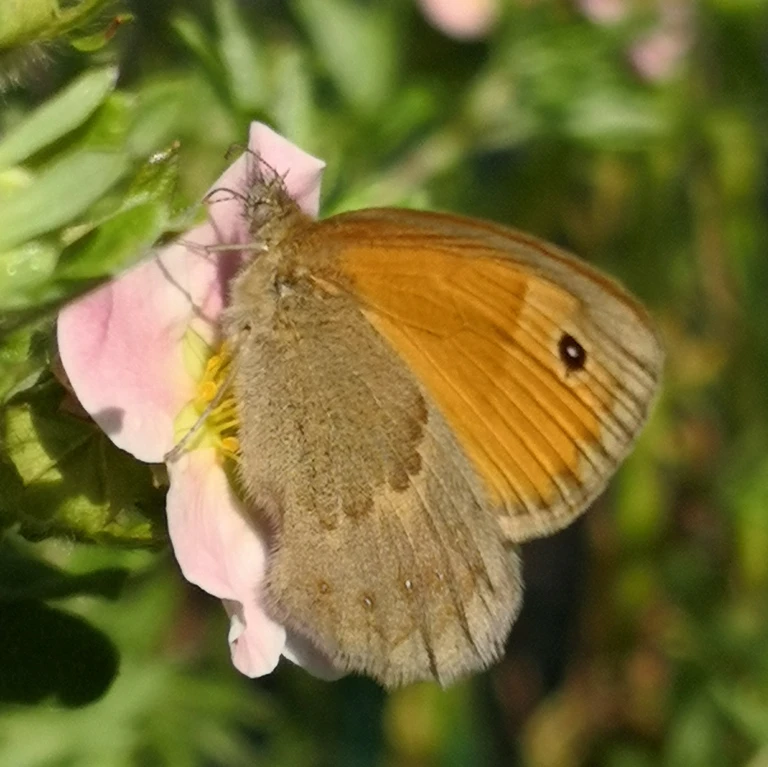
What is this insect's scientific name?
Coenonympha pamphilus
